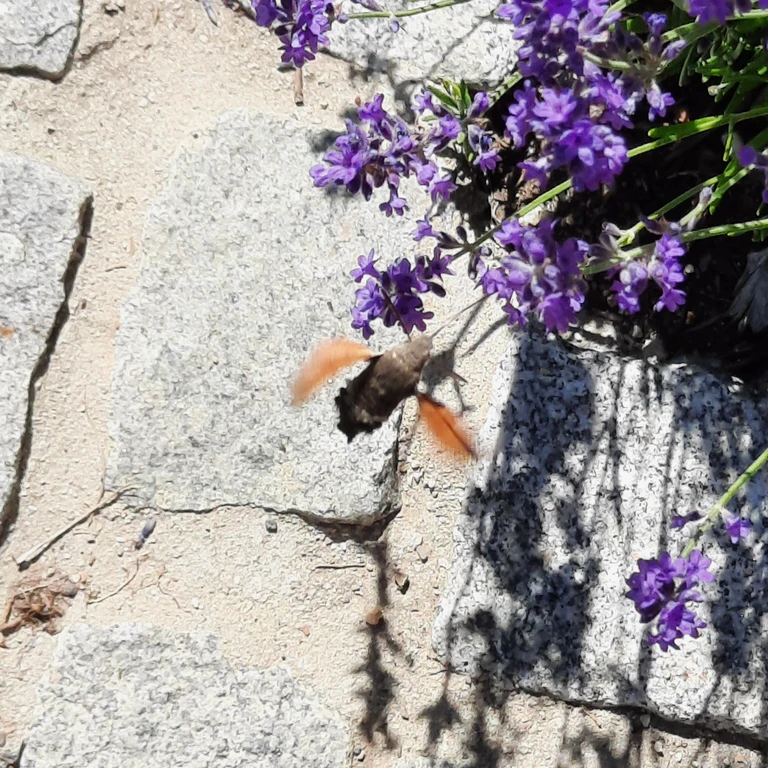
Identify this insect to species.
Macroglossum stellatarum
